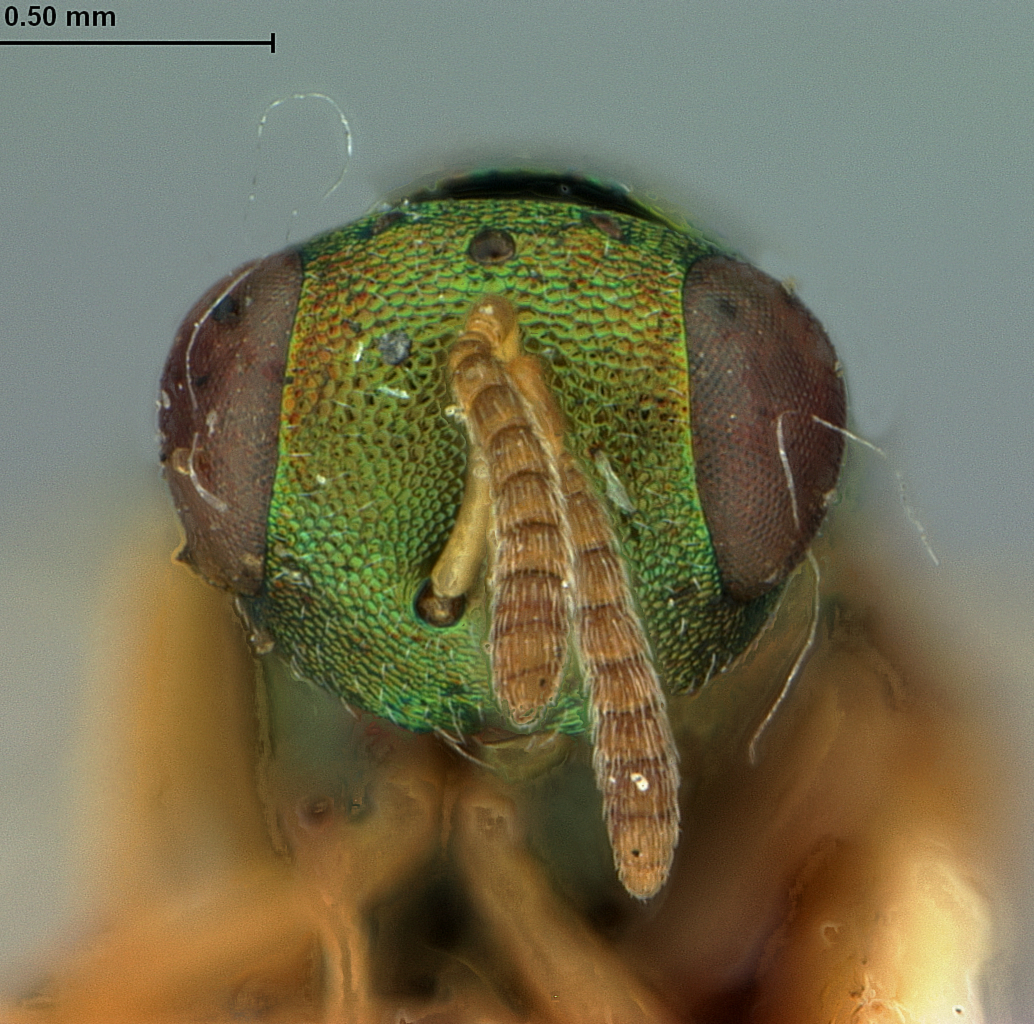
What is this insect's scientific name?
Platyterma atamiense
